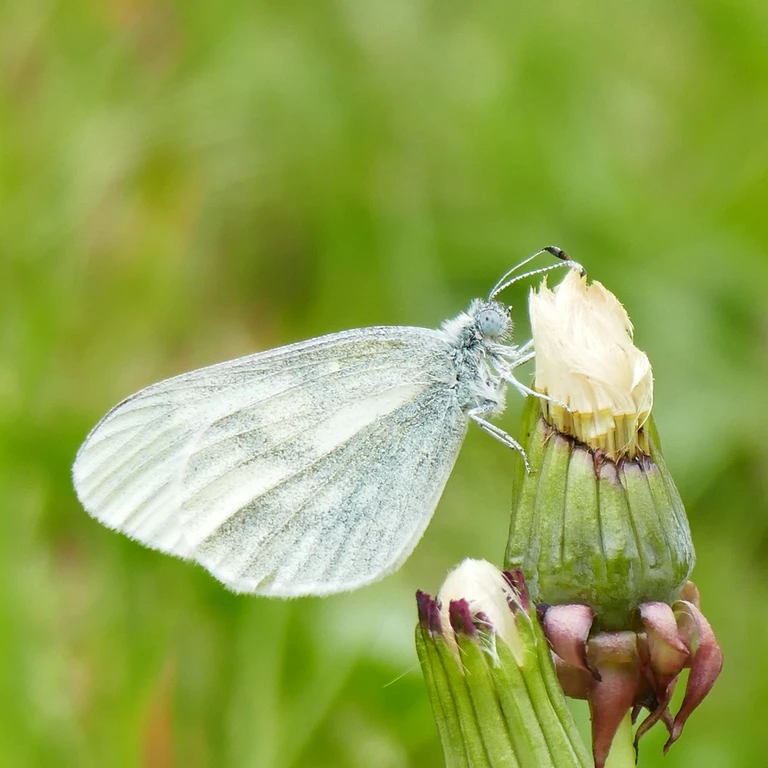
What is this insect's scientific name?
Leptidea sinapis/juvernica
